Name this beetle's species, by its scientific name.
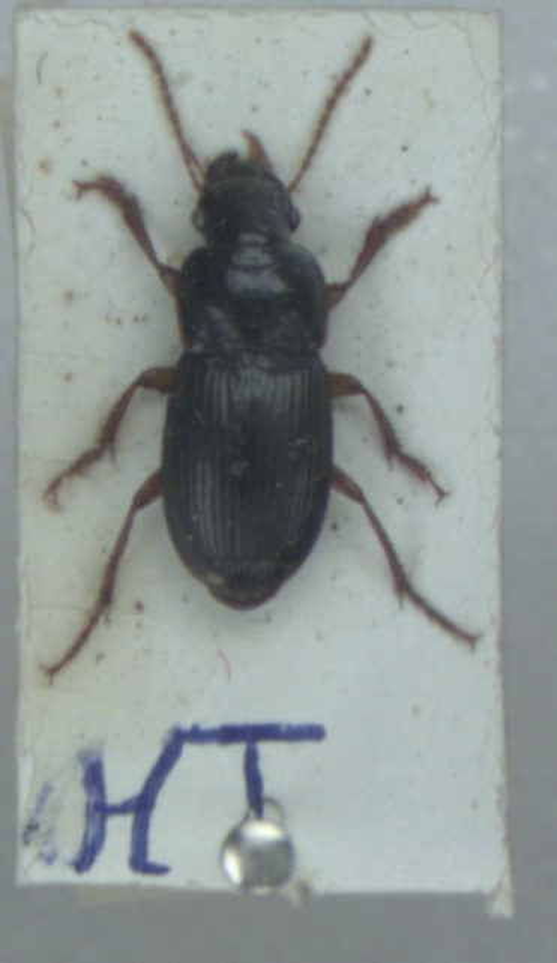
Harpalus latus
